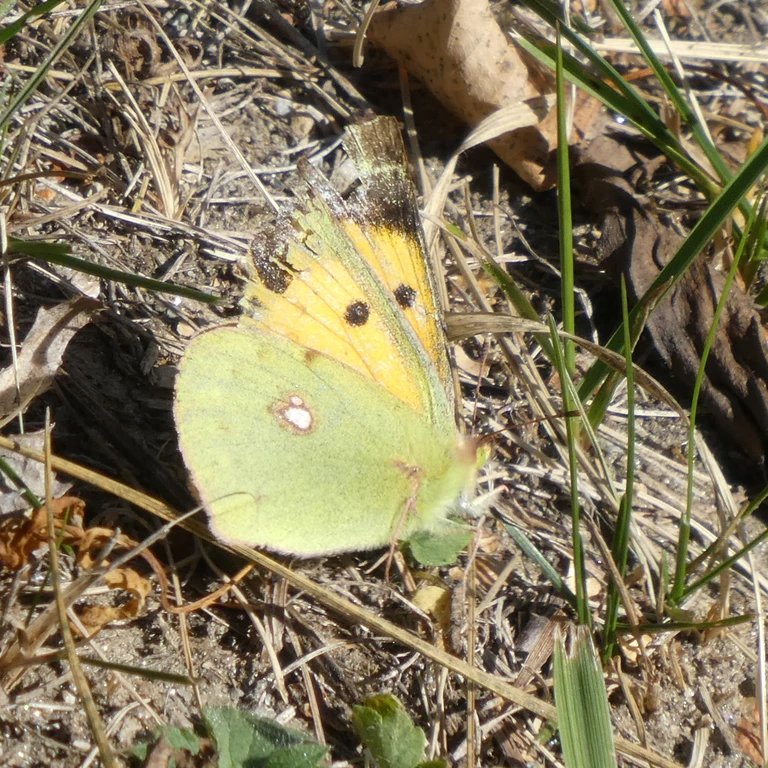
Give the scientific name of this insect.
Colias croceus
